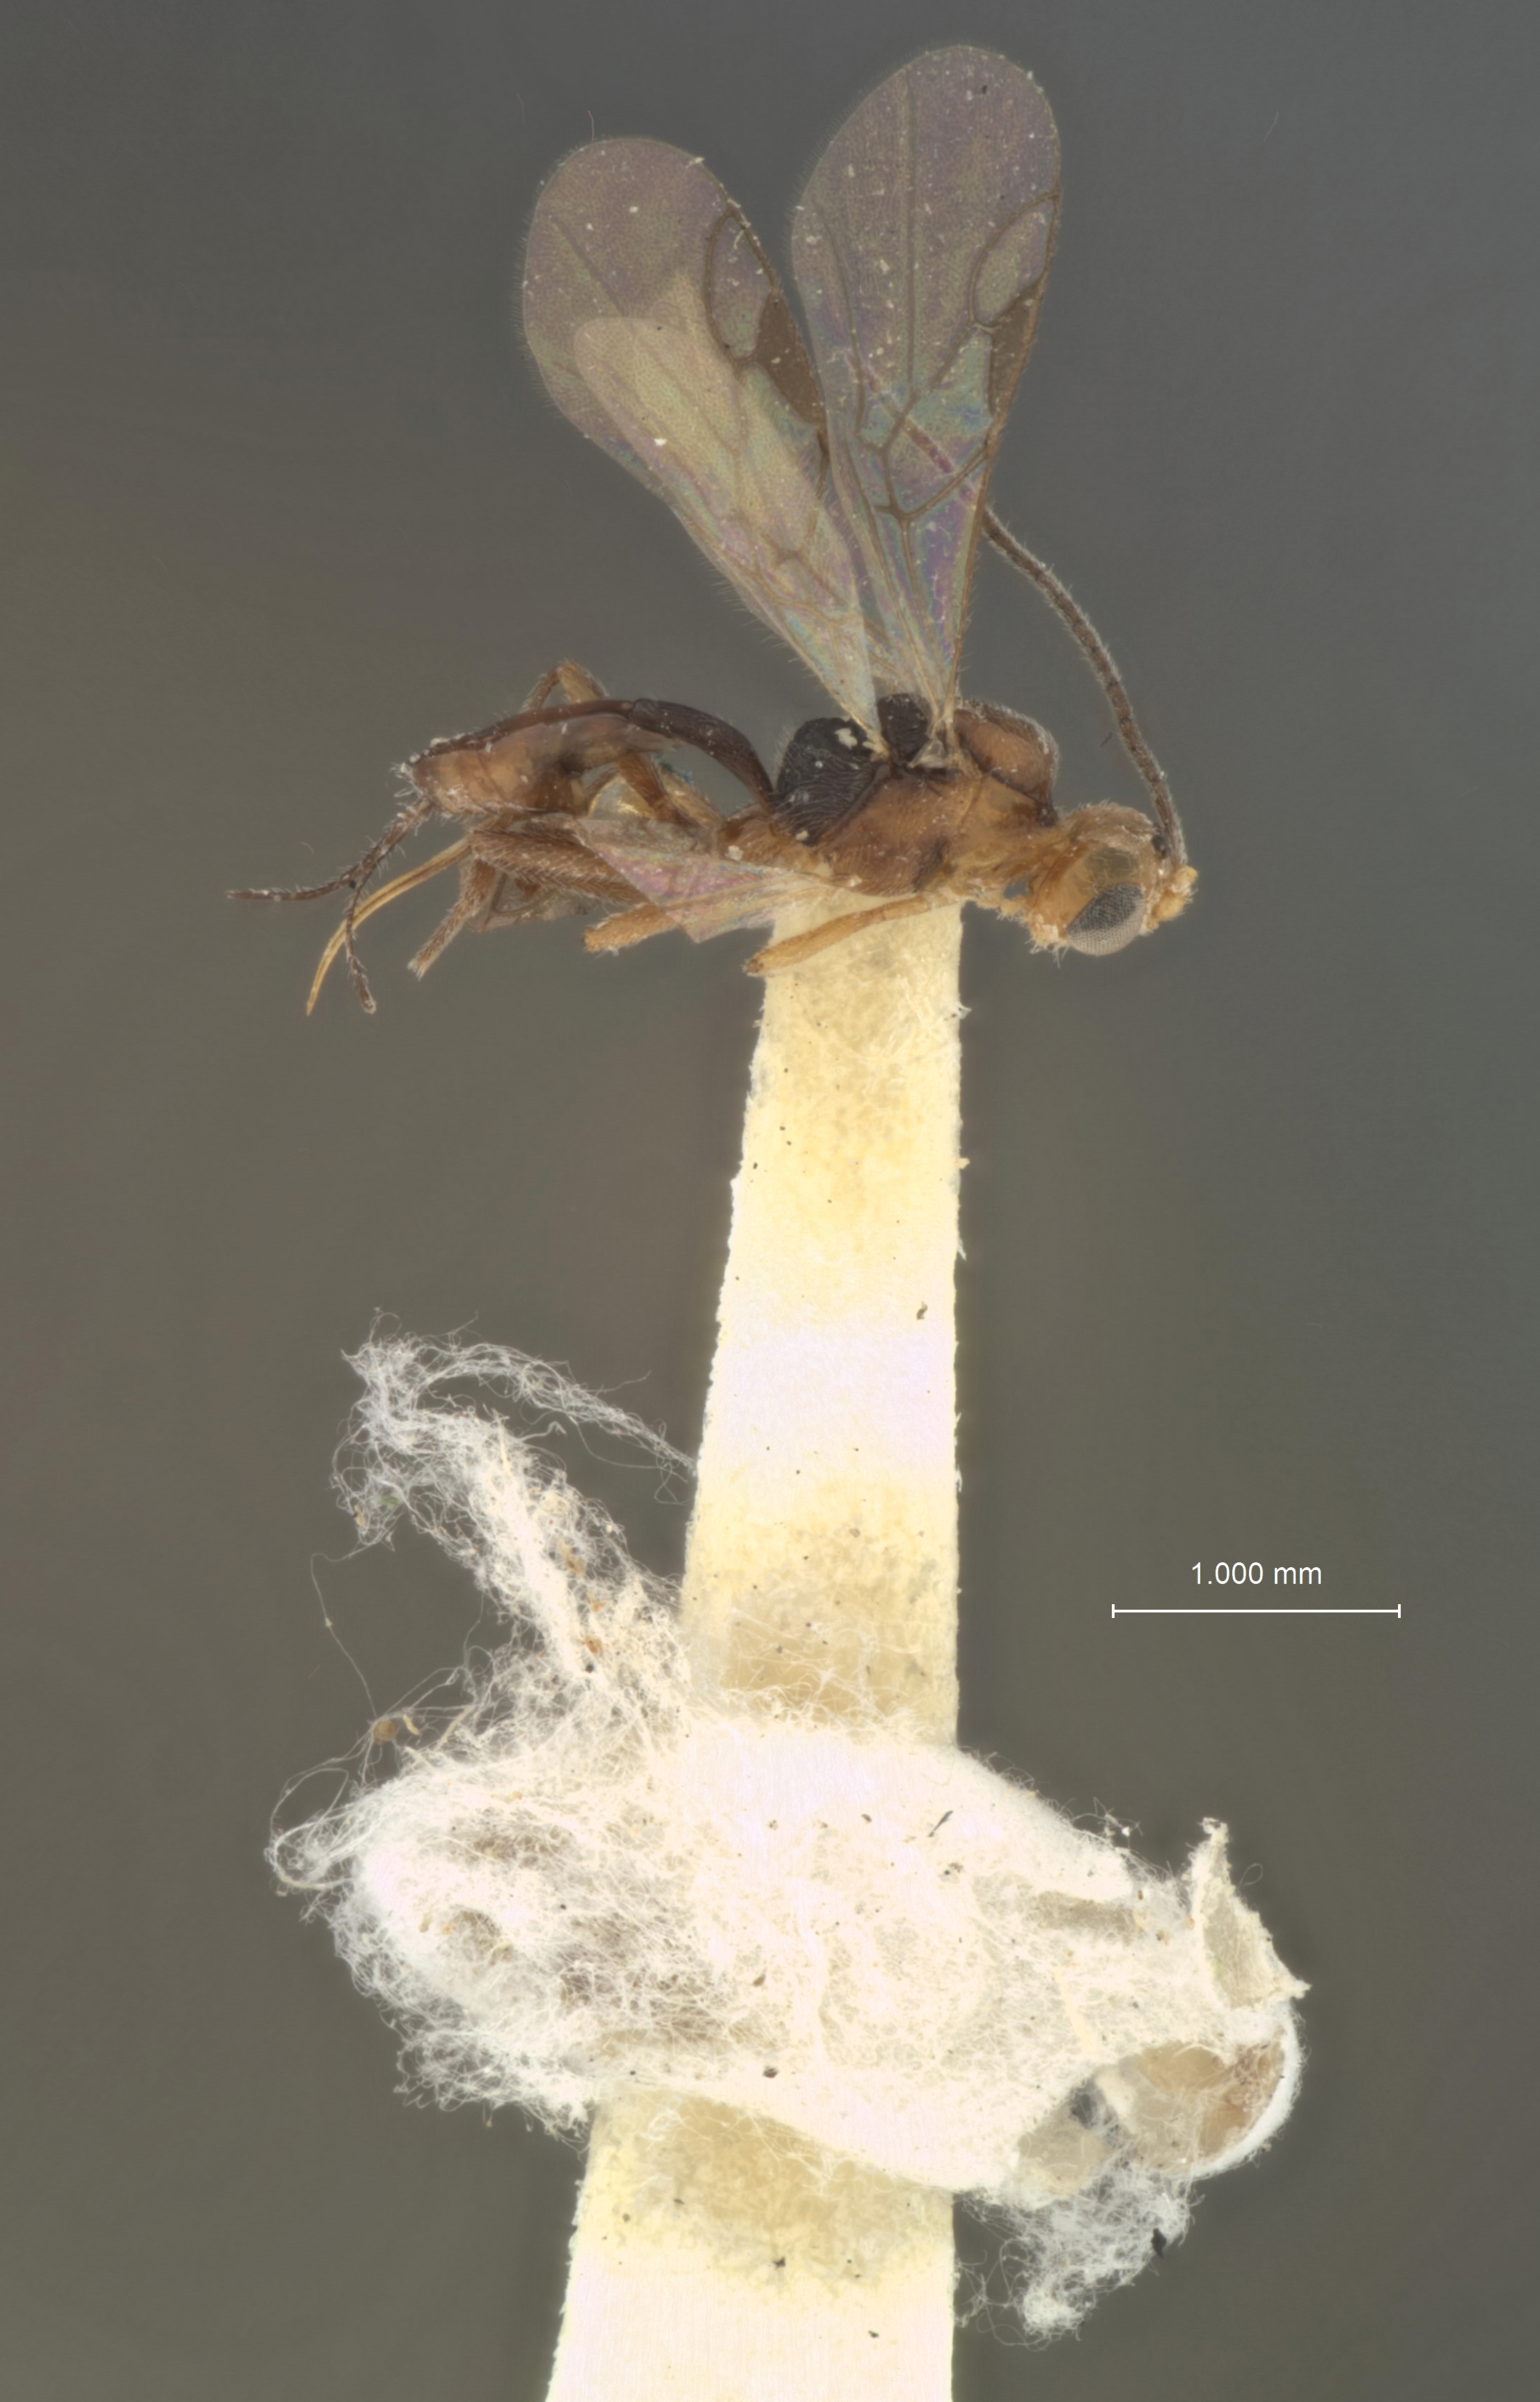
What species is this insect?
Perlitus leptopsi
